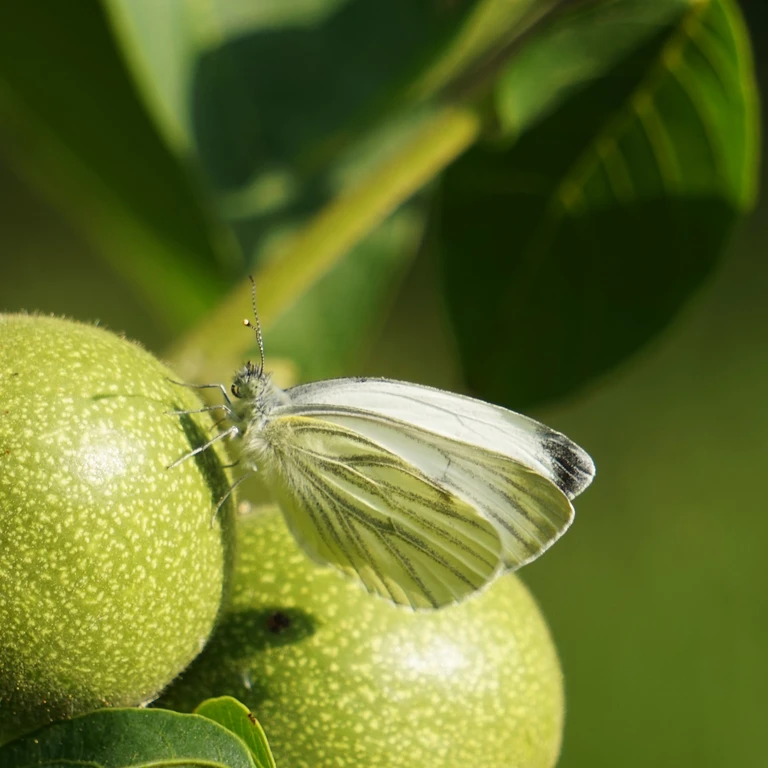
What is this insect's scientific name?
Pieris napi
